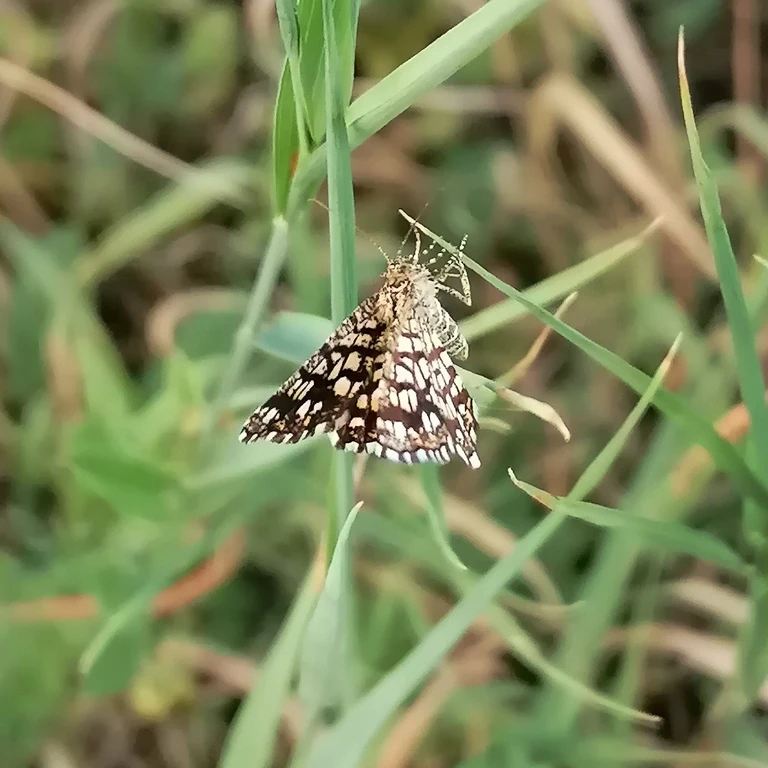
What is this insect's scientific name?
Chiasmia clathrata
